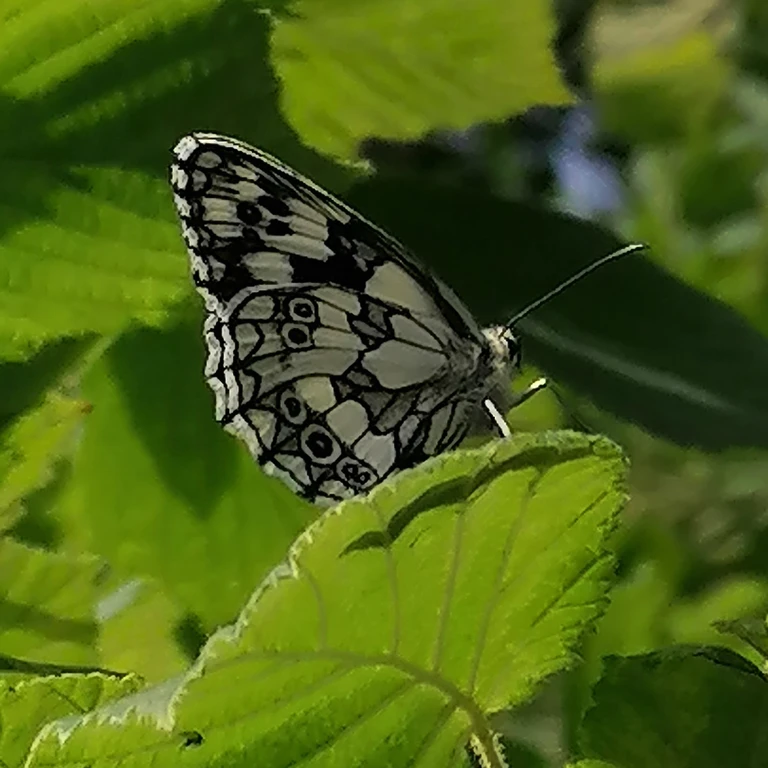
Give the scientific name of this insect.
Melanargia galathea
